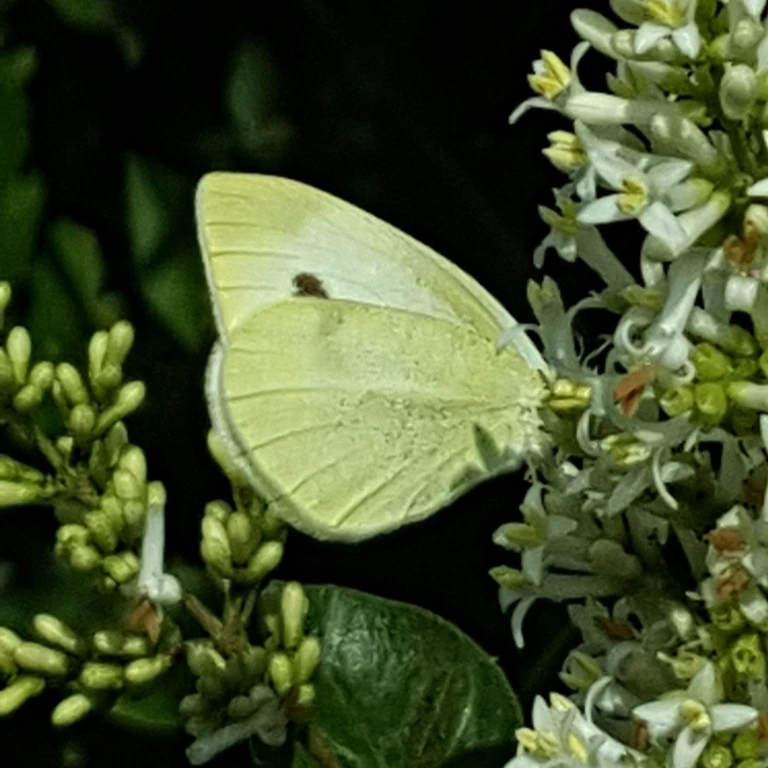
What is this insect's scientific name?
Pieris rapae
